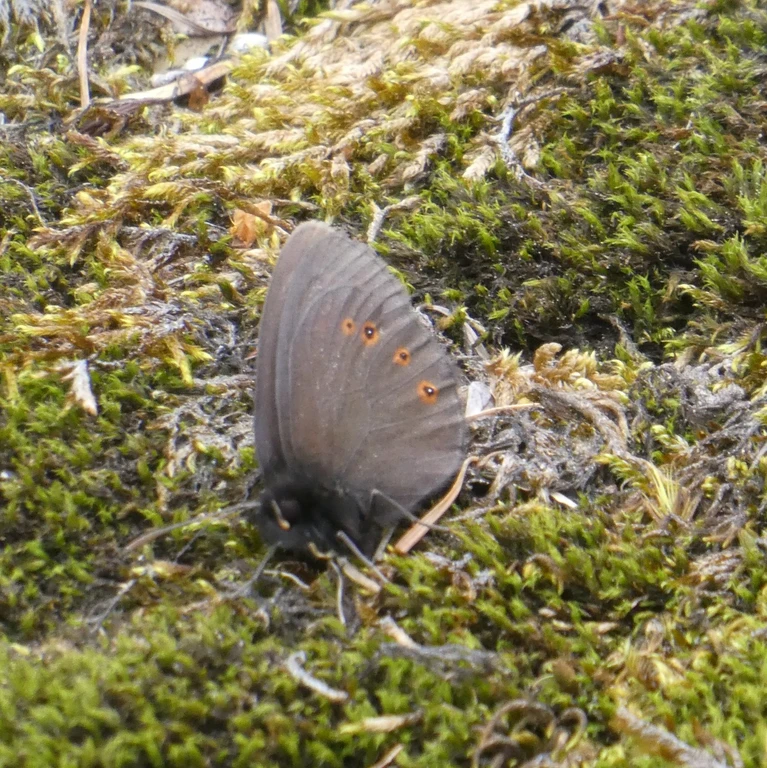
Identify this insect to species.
Erebia medusa
